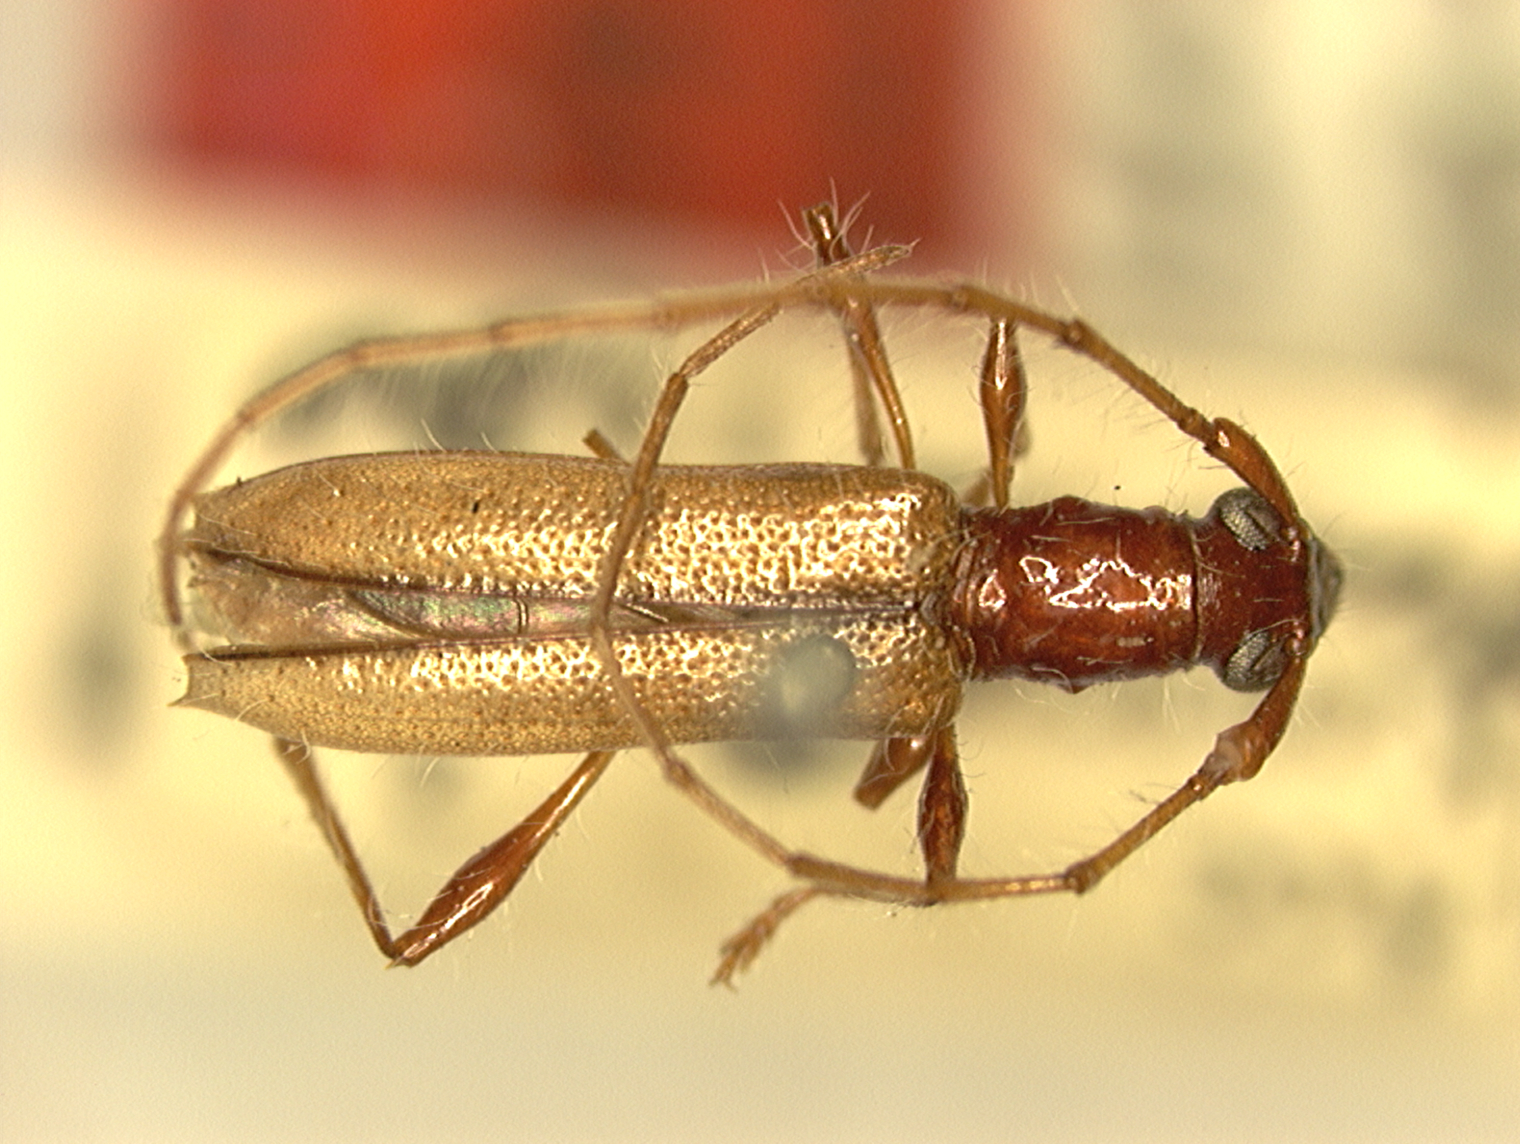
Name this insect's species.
Stizocera dozieri
